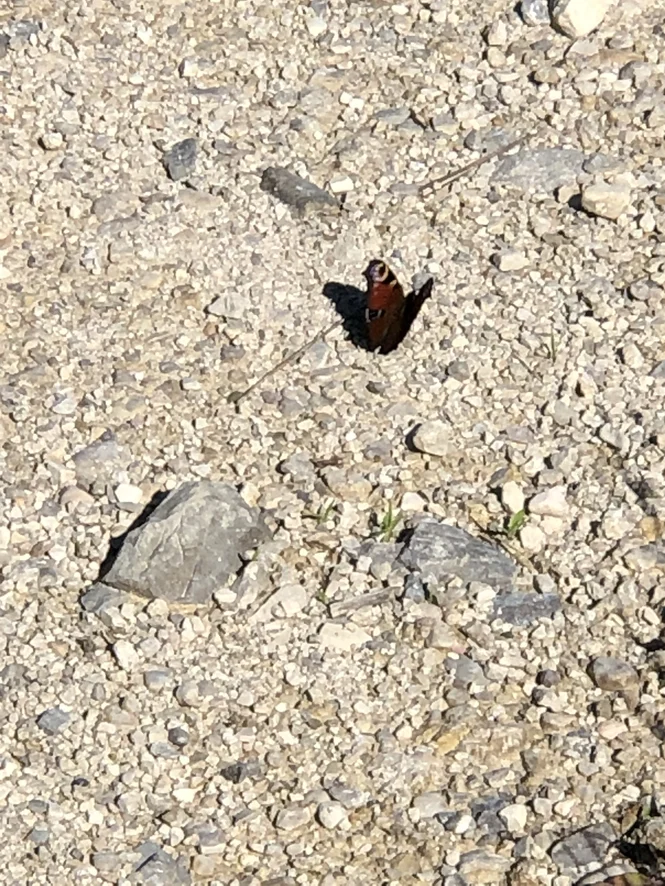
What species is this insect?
Aglais io
